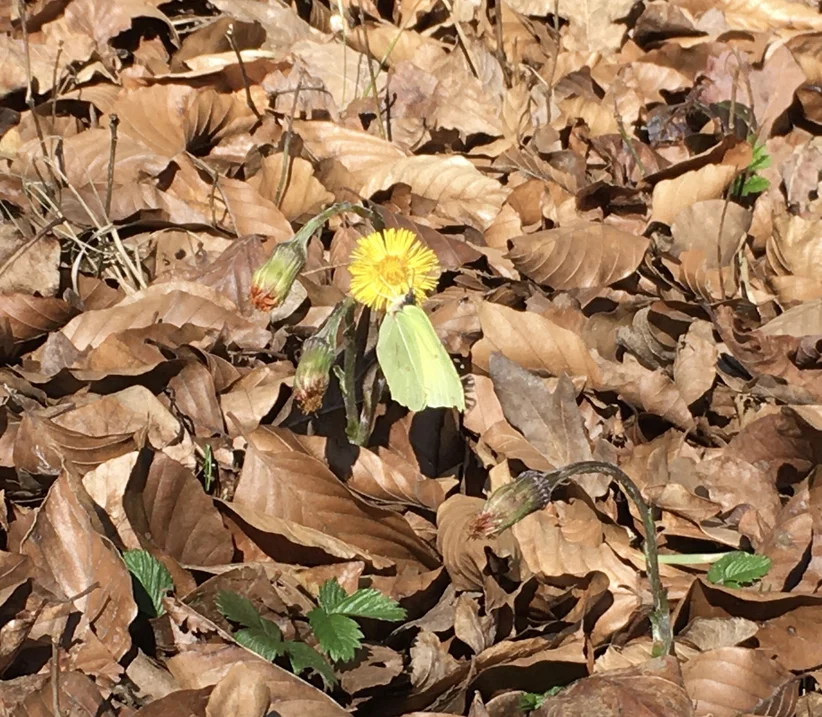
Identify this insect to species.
Gonepteryx rhamni
